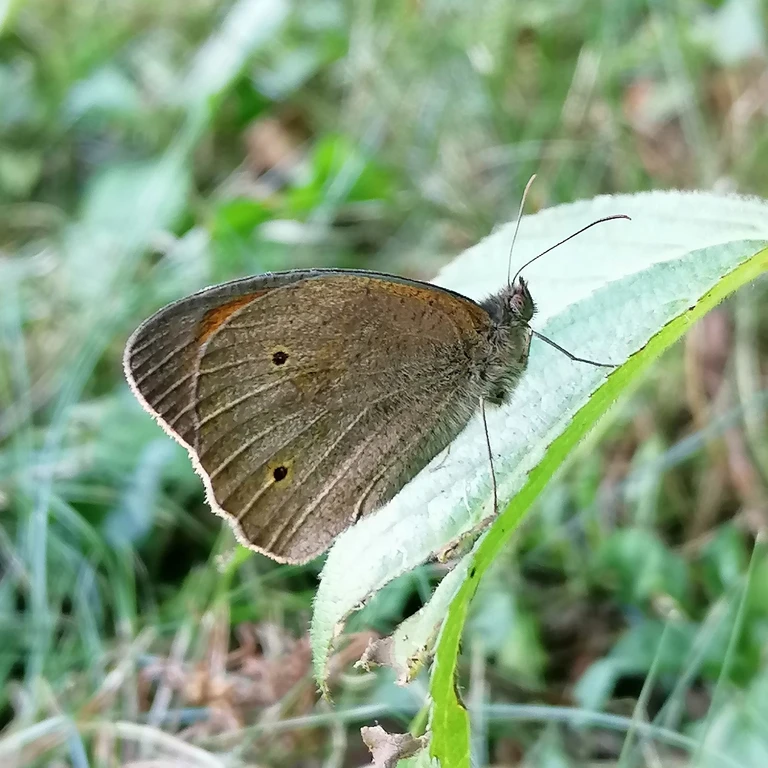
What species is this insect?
Maniola jurtina
